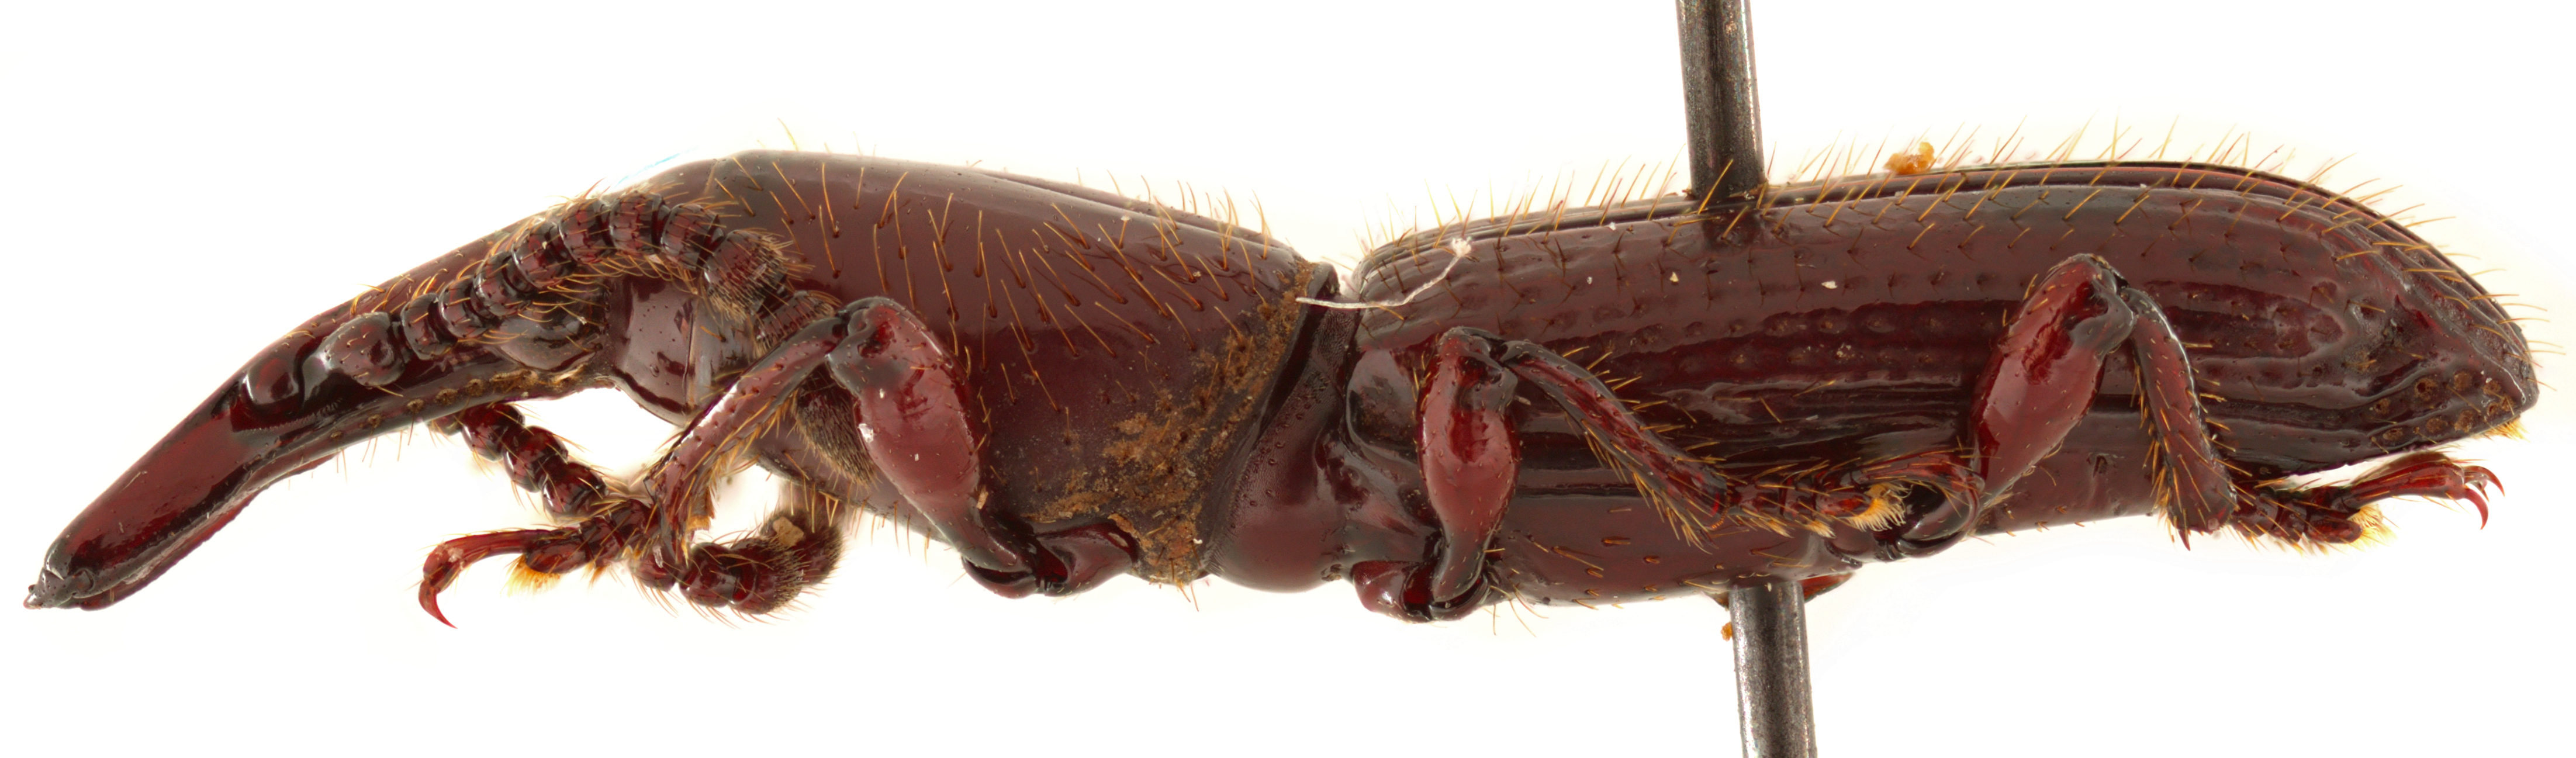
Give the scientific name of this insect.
Paratrachelizus aureopilosus
